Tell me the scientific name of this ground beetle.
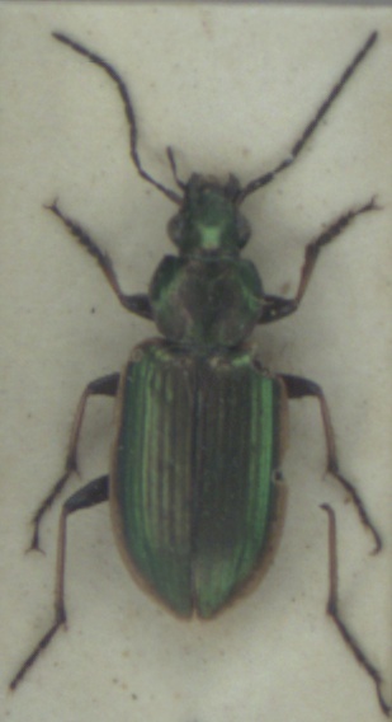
Agonum marginatum
